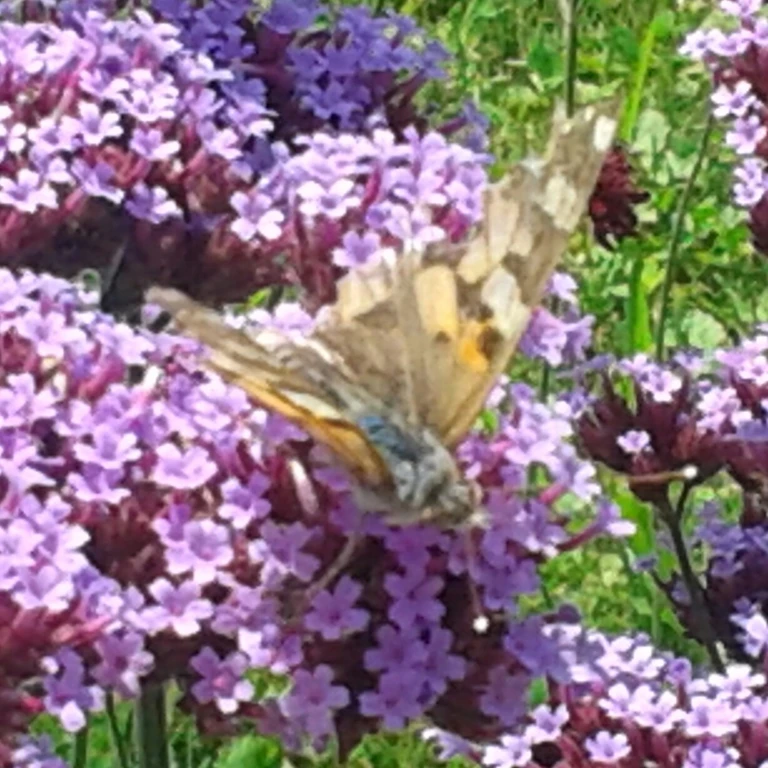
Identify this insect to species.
Vanessa cardui
